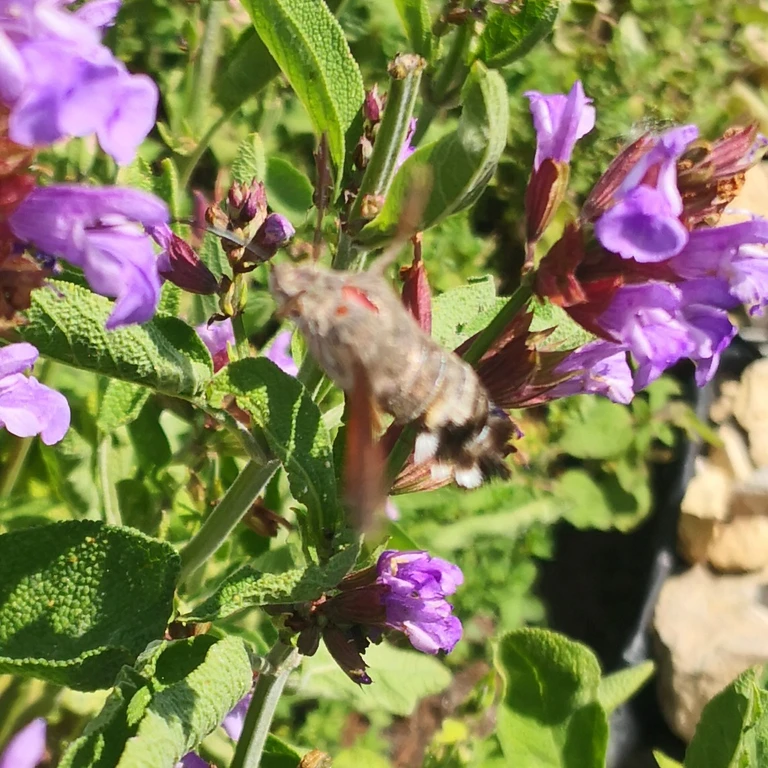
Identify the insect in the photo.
Macroglossum stellatarum
